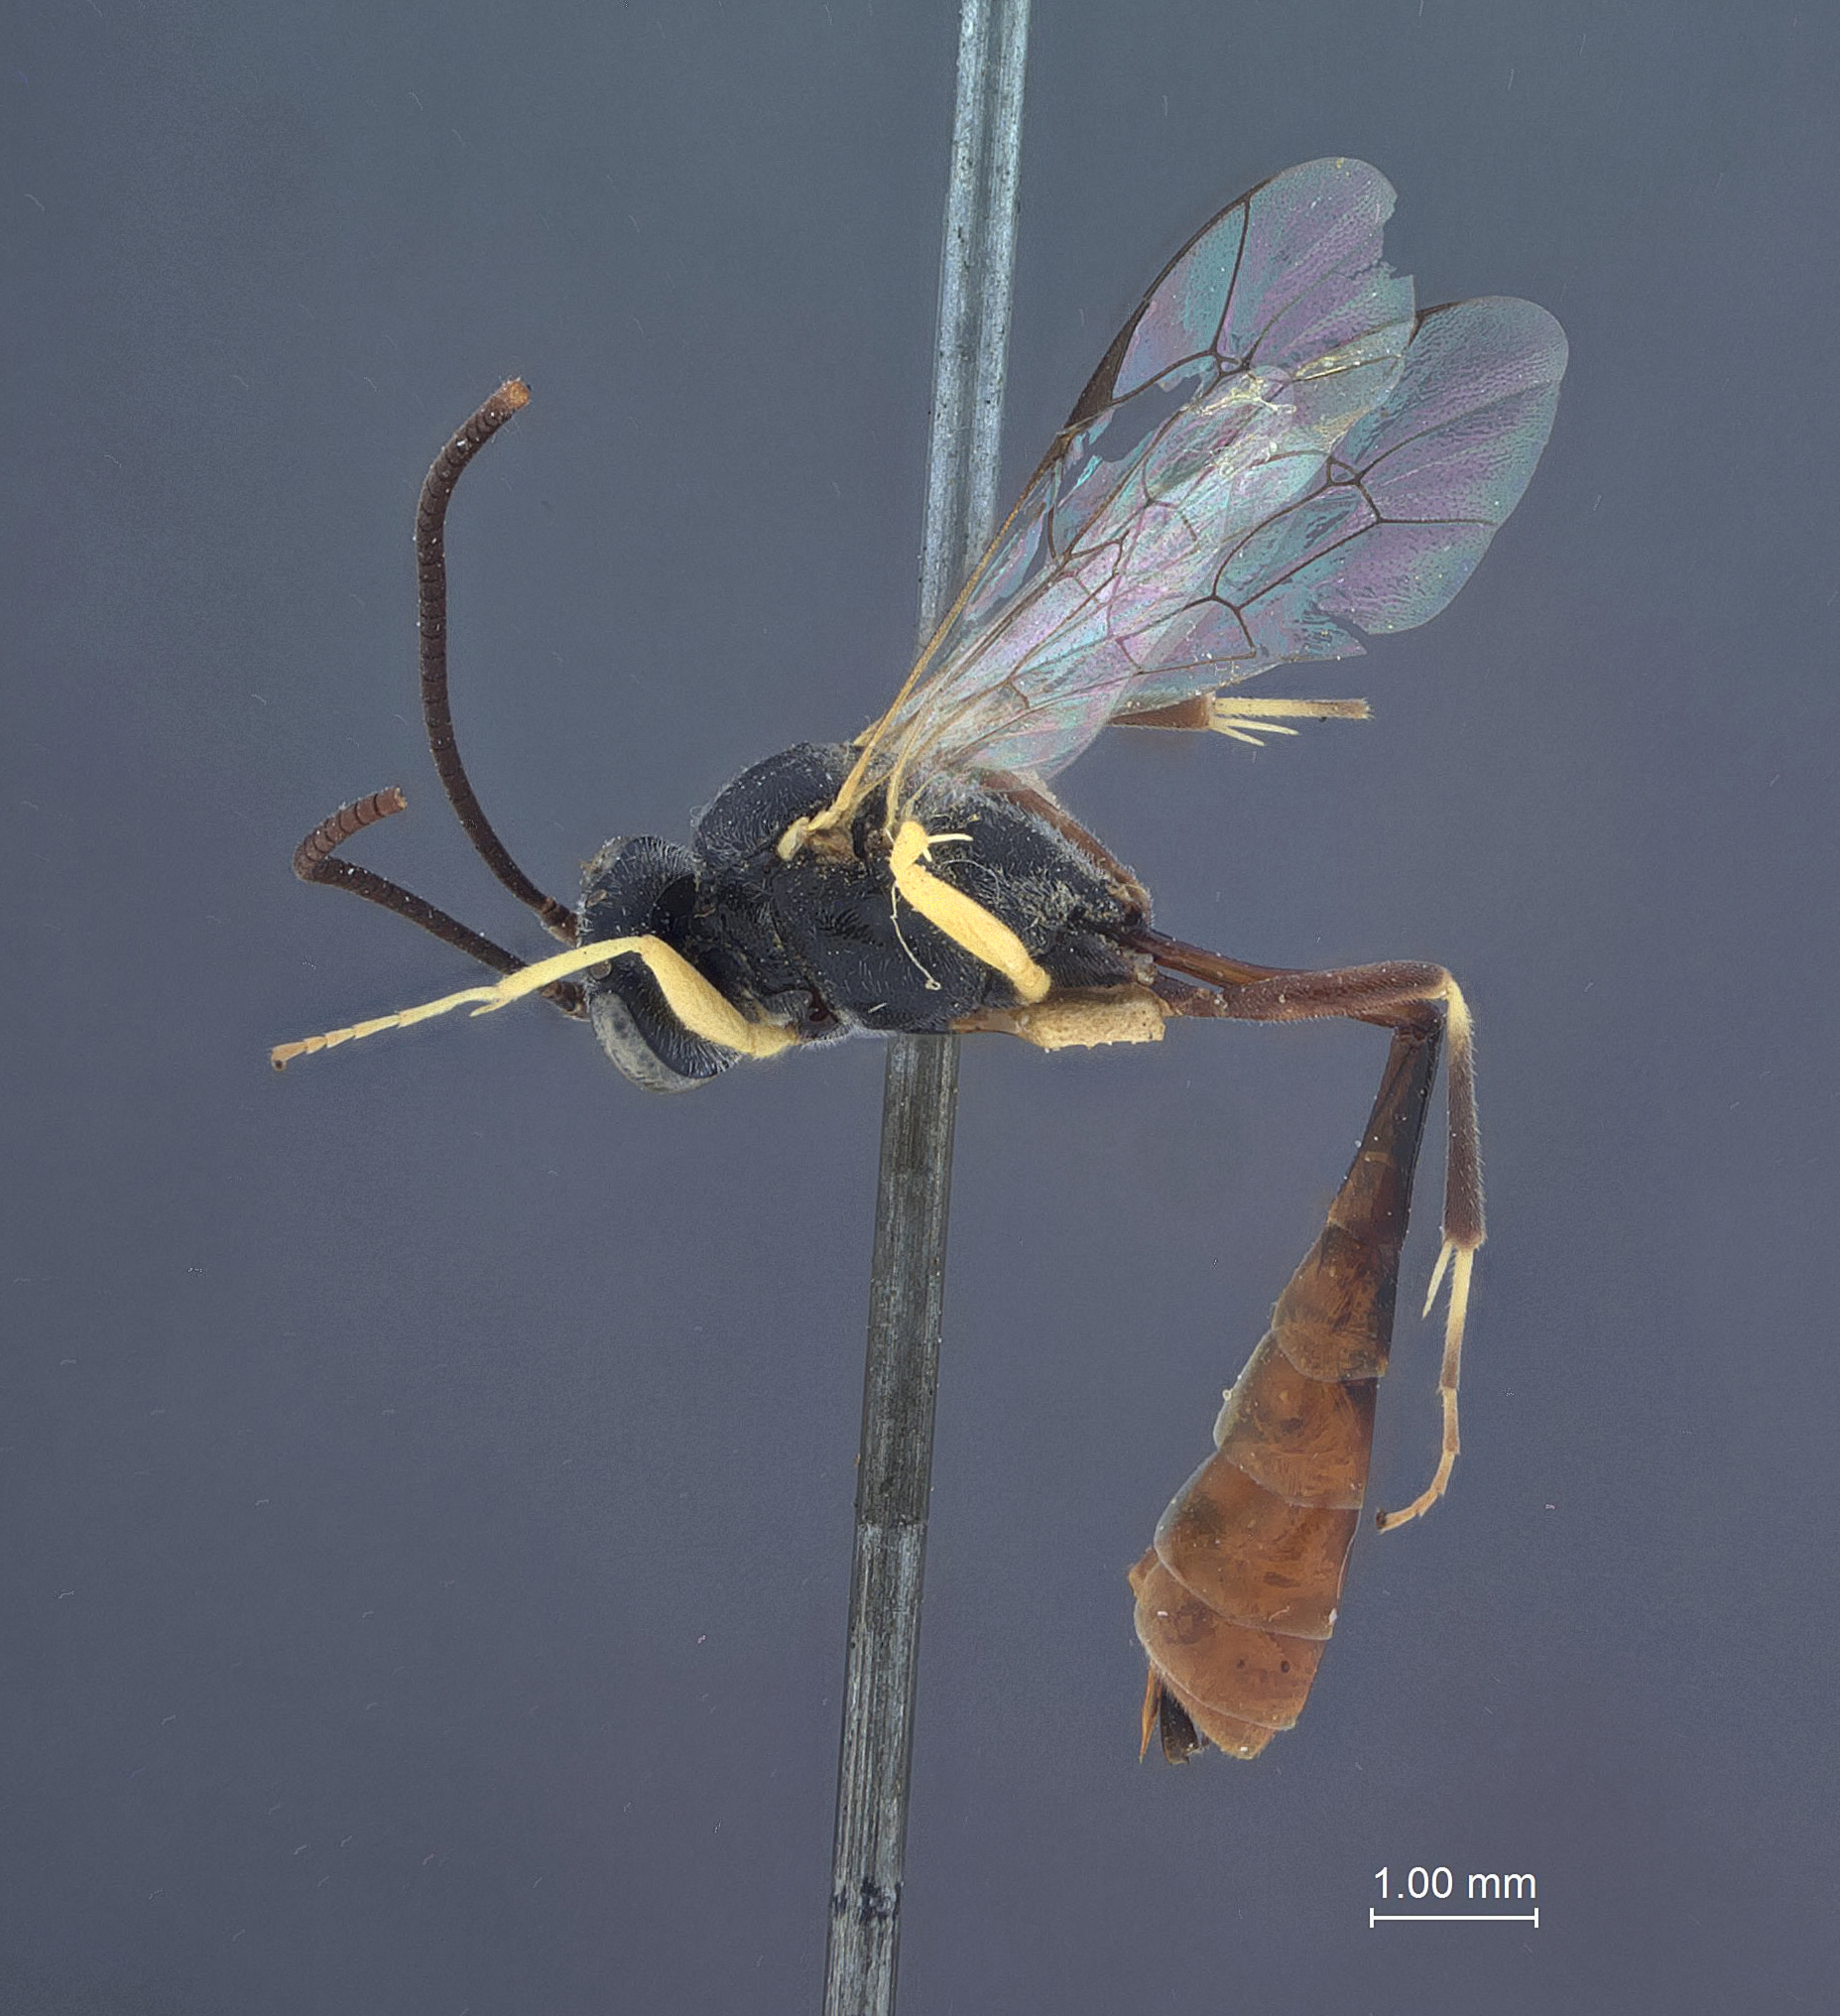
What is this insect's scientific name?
Campoplegidea flavescens
